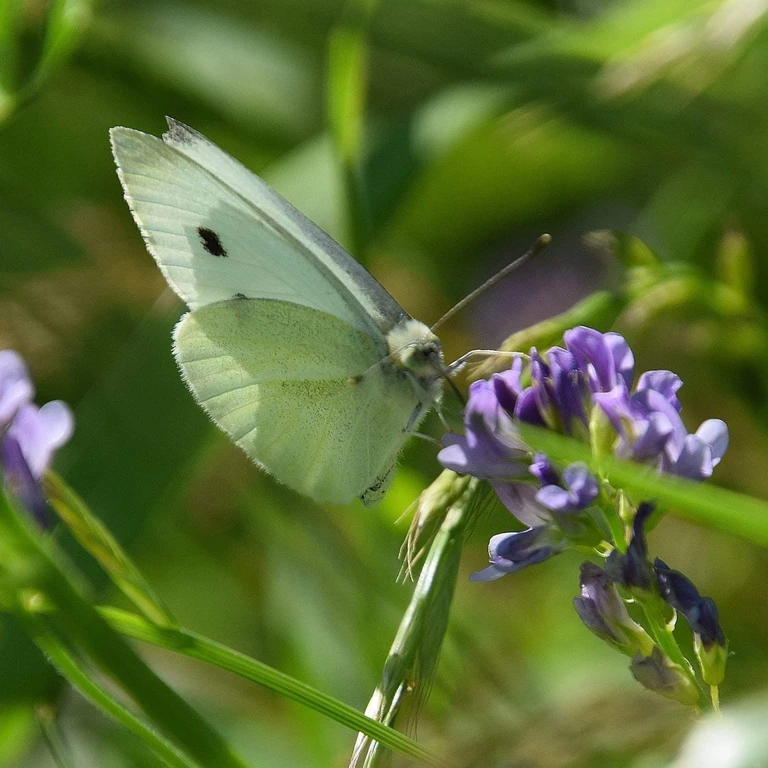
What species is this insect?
Pieris rapae
